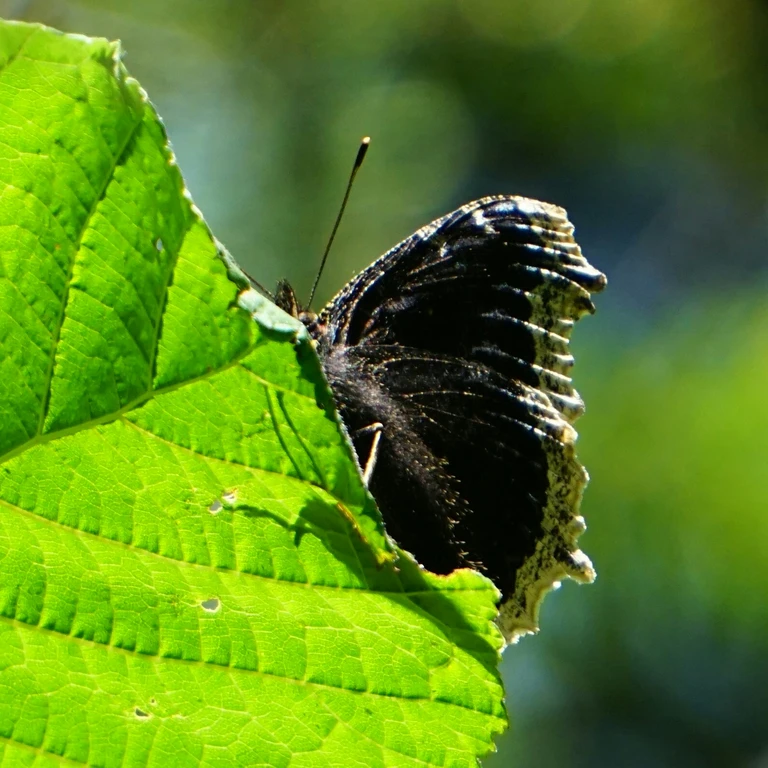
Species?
Nymphalis antiopa
